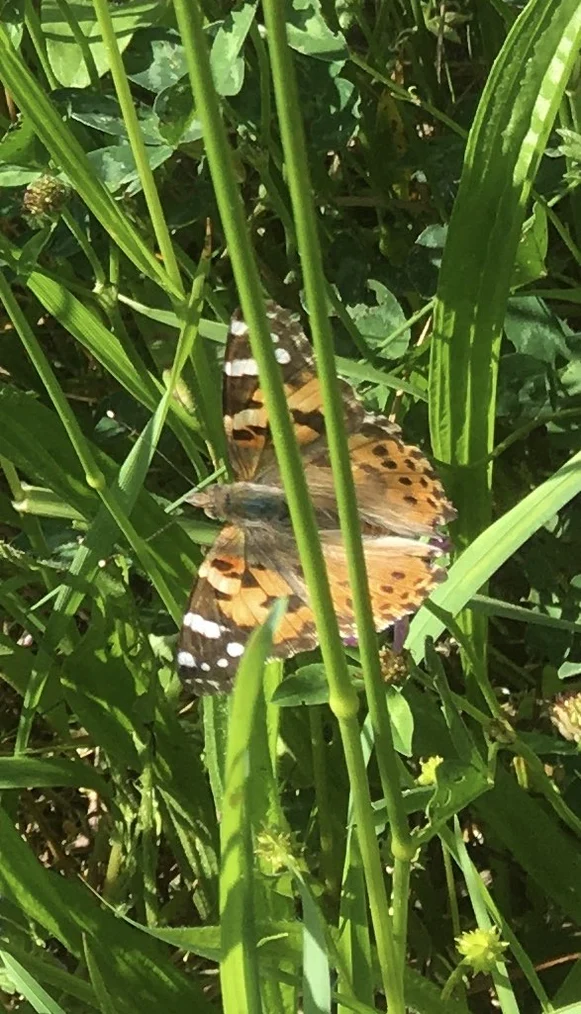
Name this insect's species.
Vanessa cardui
